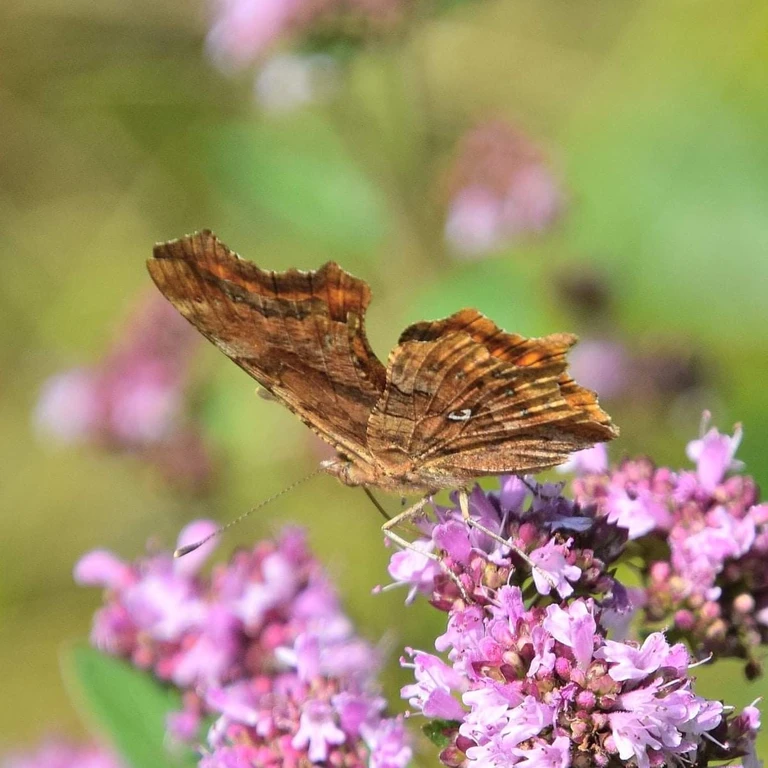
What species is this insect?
Polygonia c-album
